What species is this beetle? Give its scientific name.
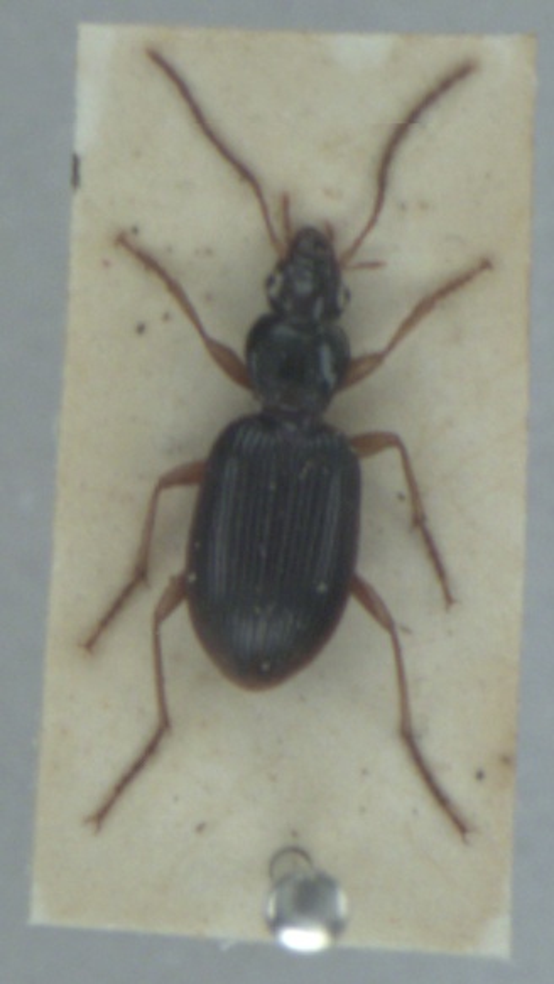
Paranchus albipes
